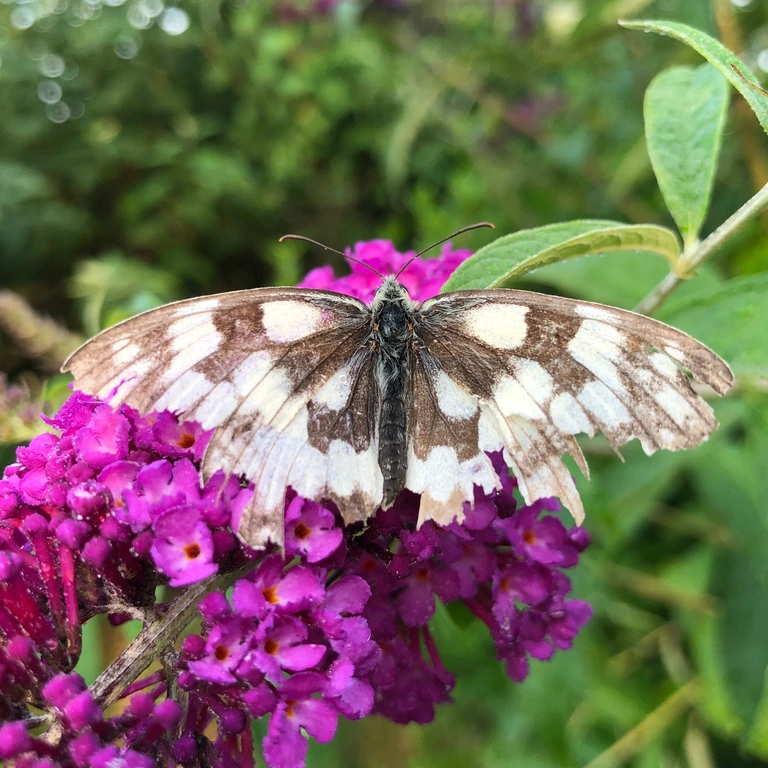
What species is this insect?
Melanargia galathea
